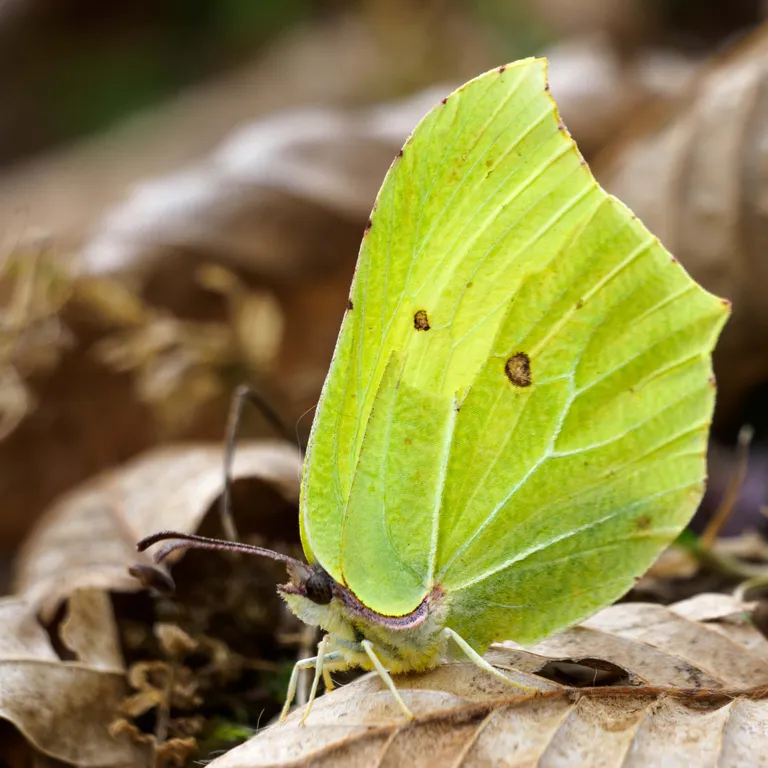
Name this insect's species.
Gonepteryx rhamni
